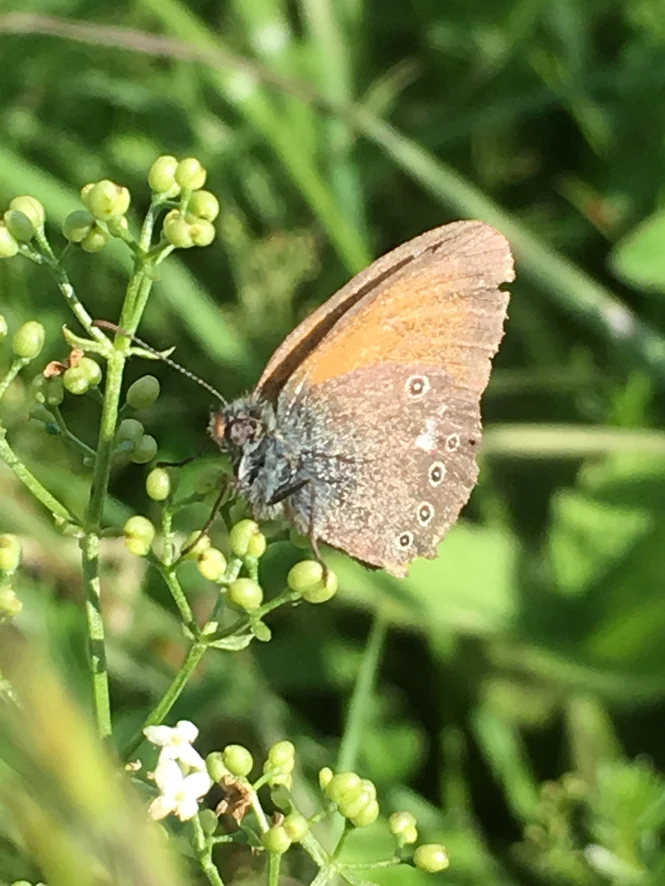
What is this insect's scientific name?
Coenonympha glycerion (also Coenonympha iphis)
